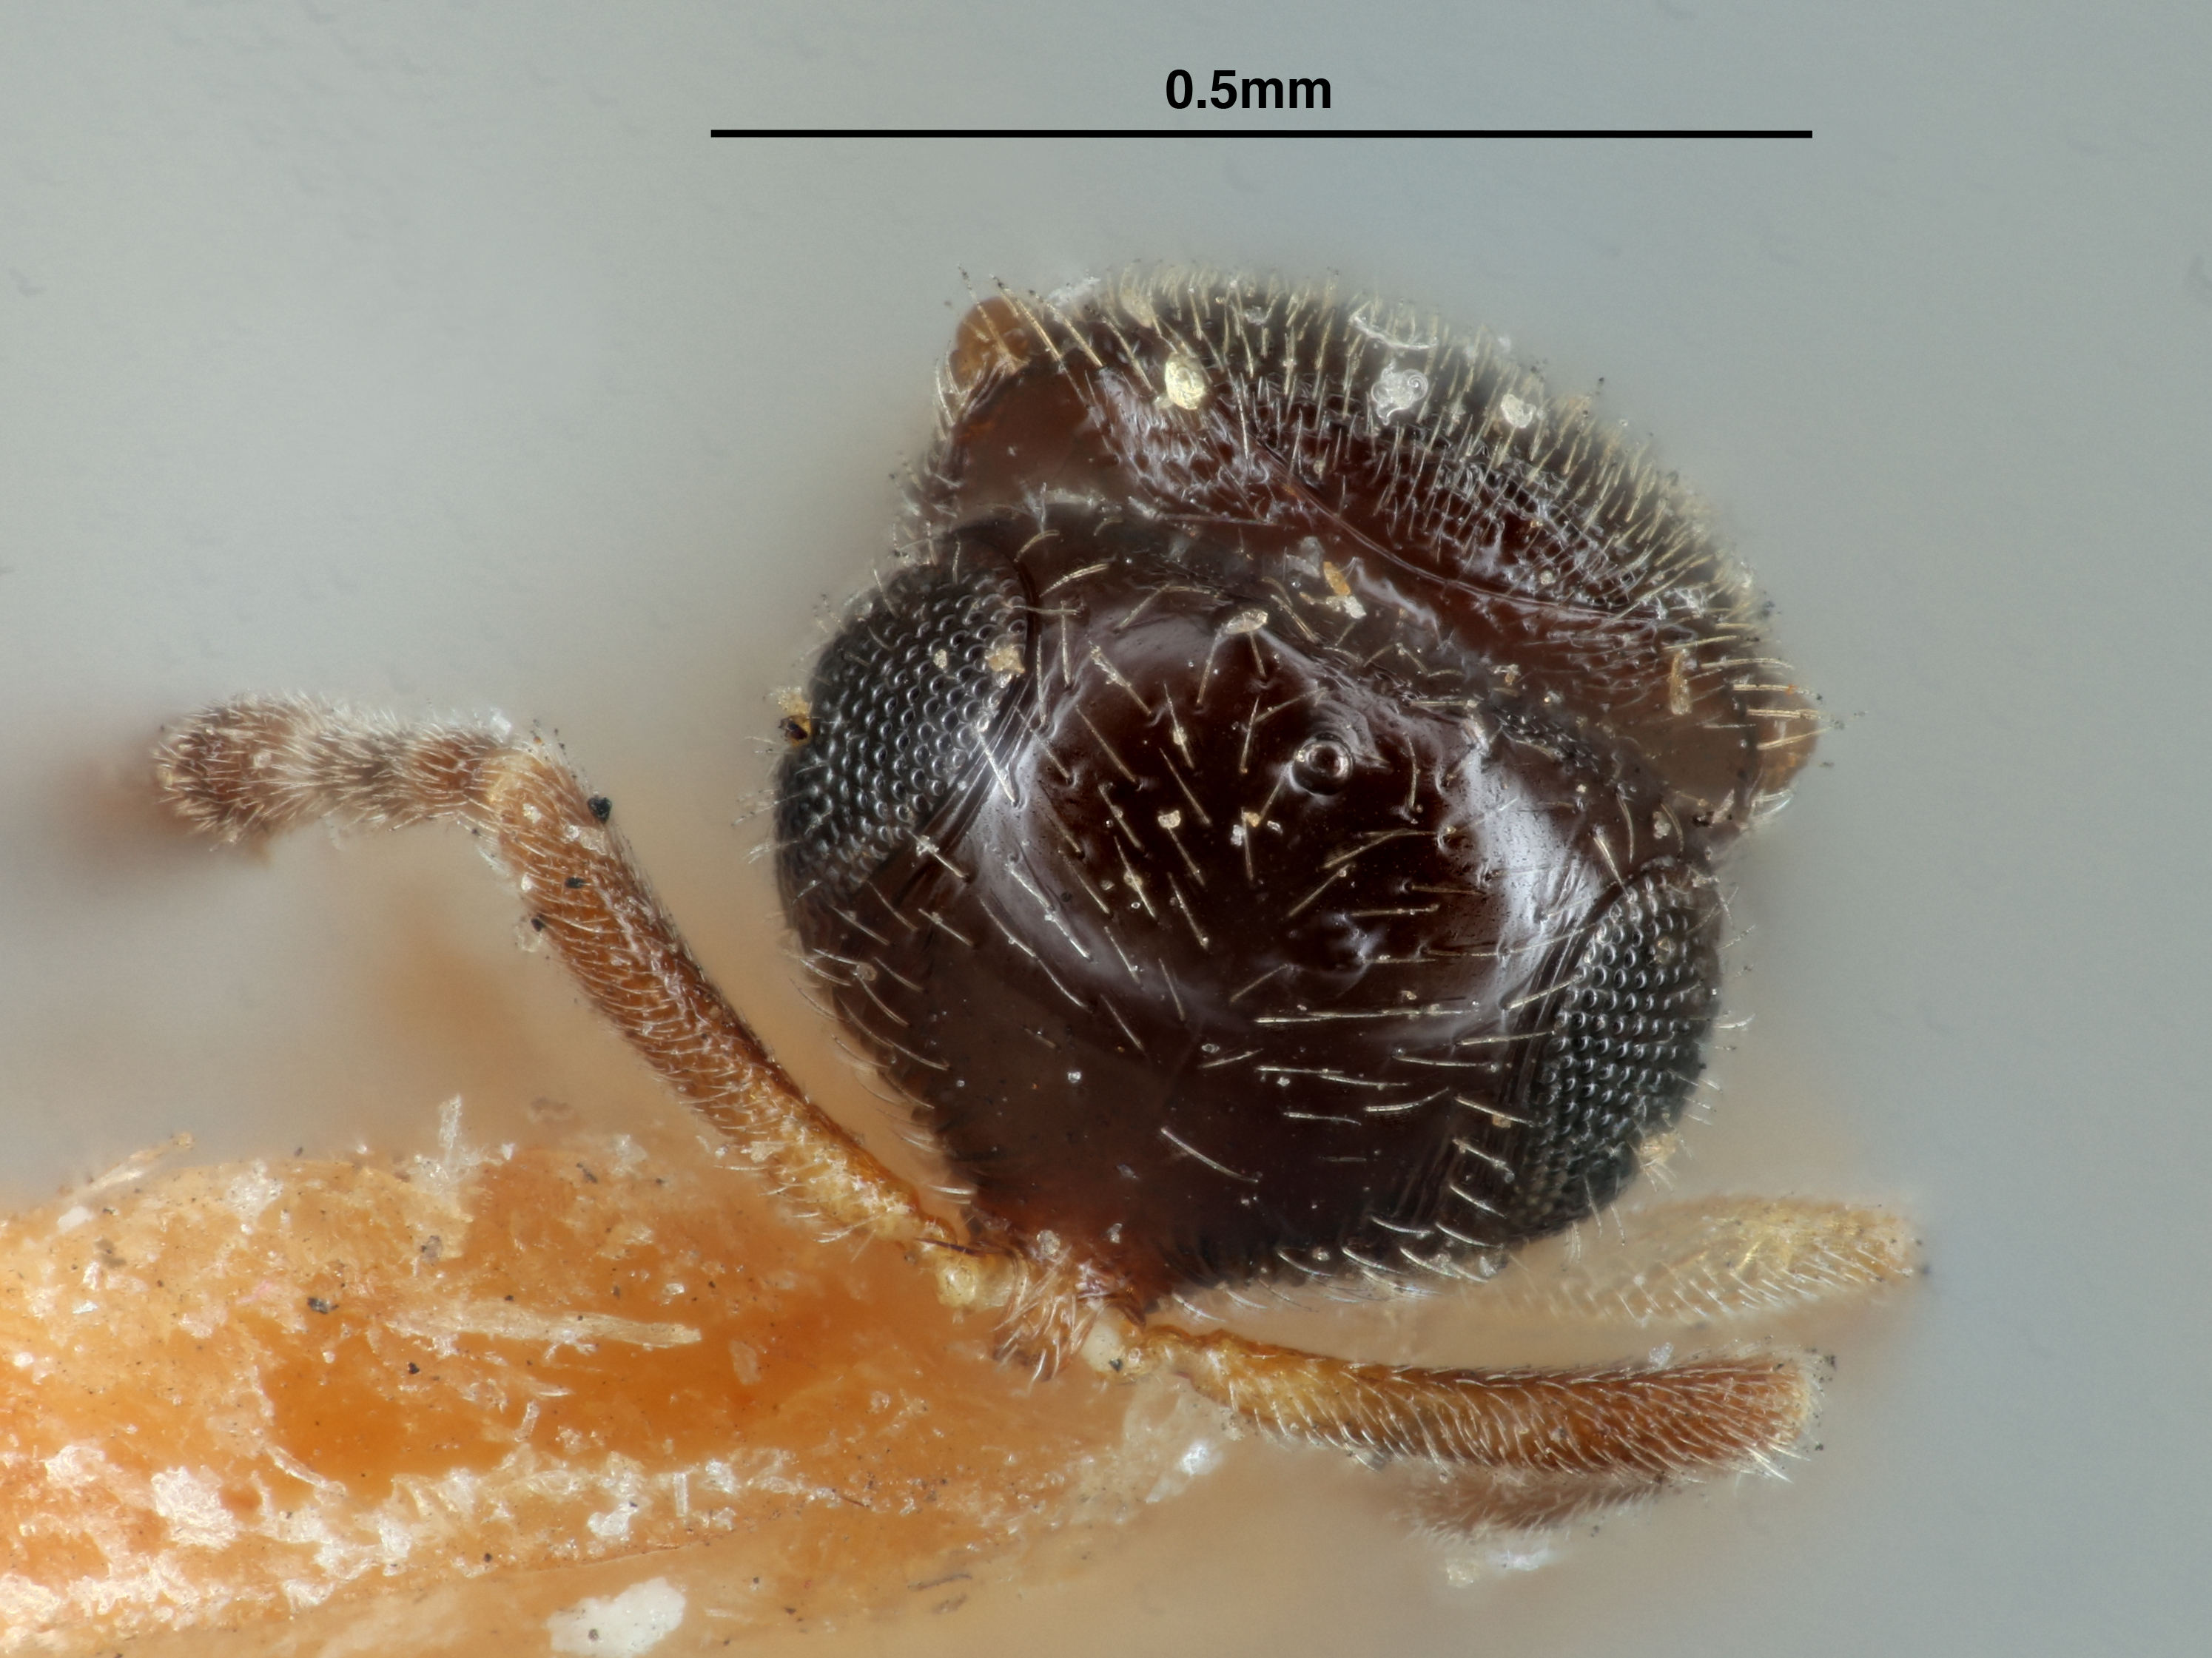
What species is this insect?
Trimorus xanthopus
